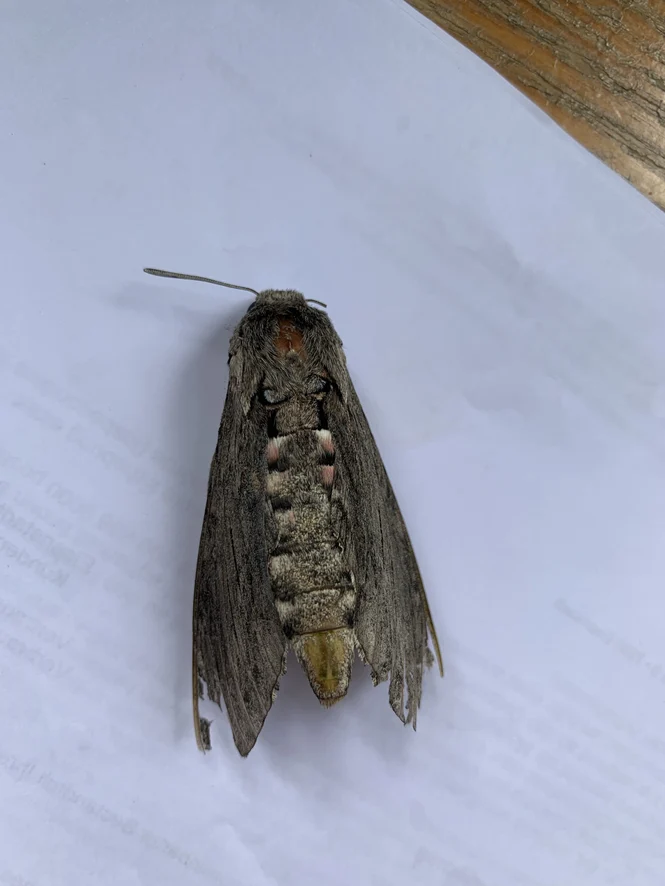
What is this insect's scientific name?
Agrius convolvuli
